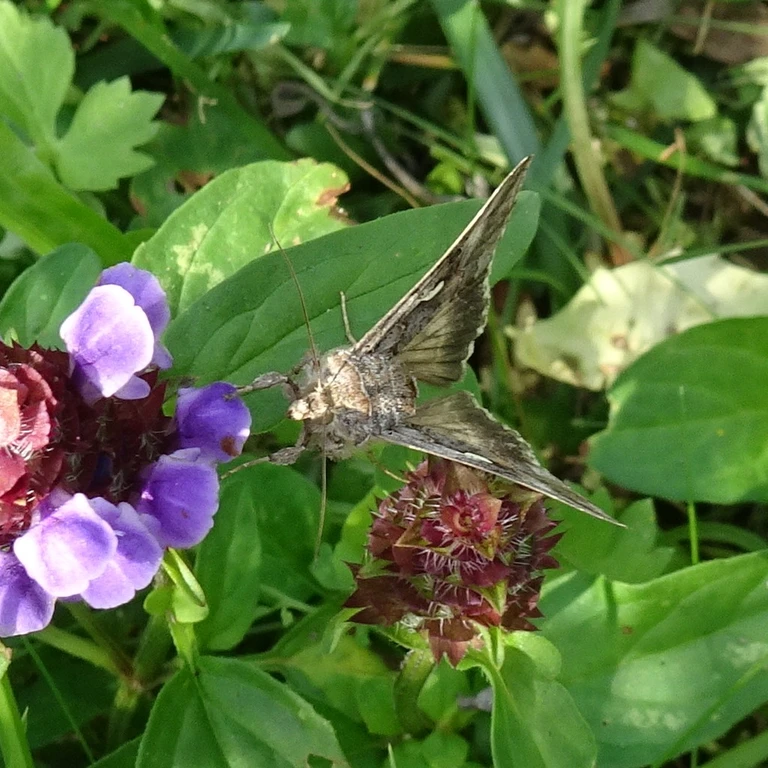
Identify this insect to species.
Autographa gamma
